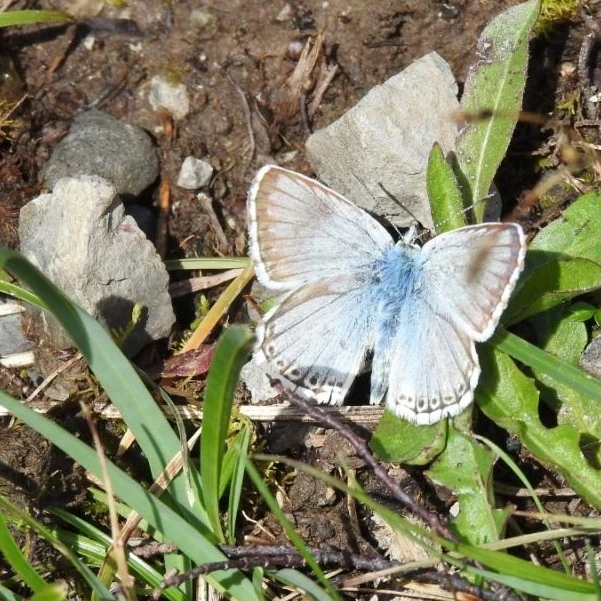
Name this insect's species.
Lysandra coridon
